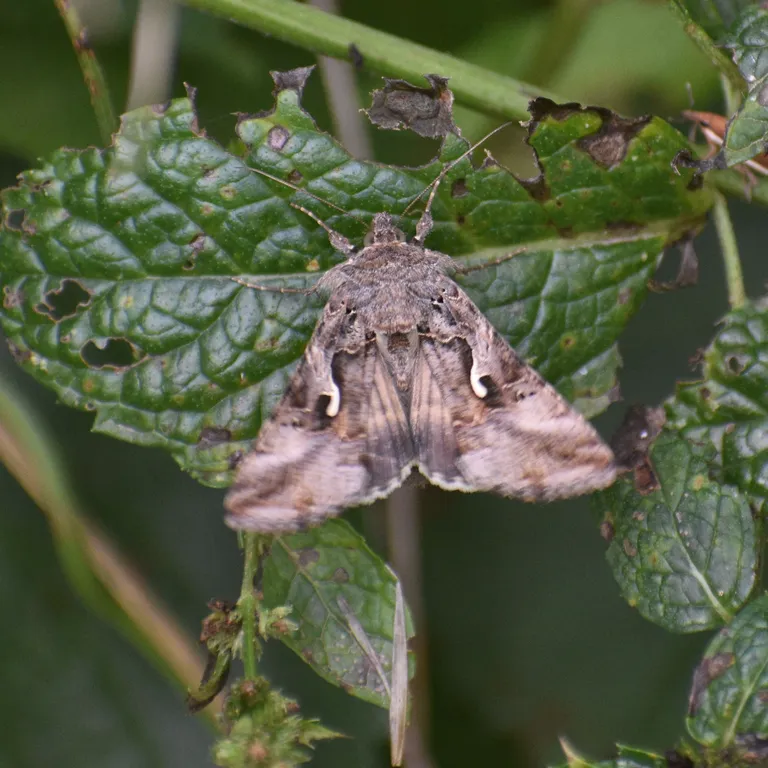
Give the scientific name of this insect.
Autographa gamma
